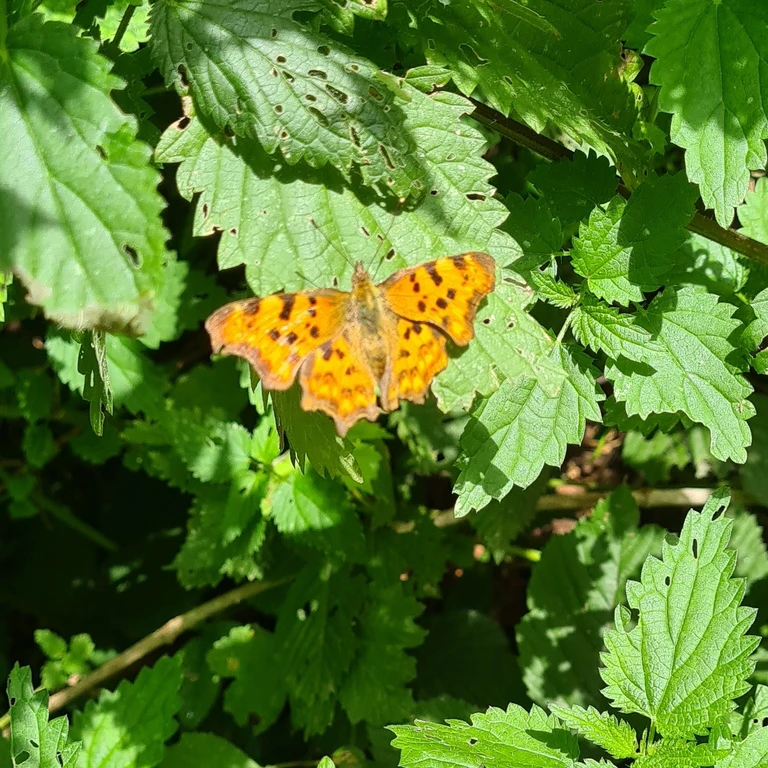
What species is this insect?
Polygonia c-album
